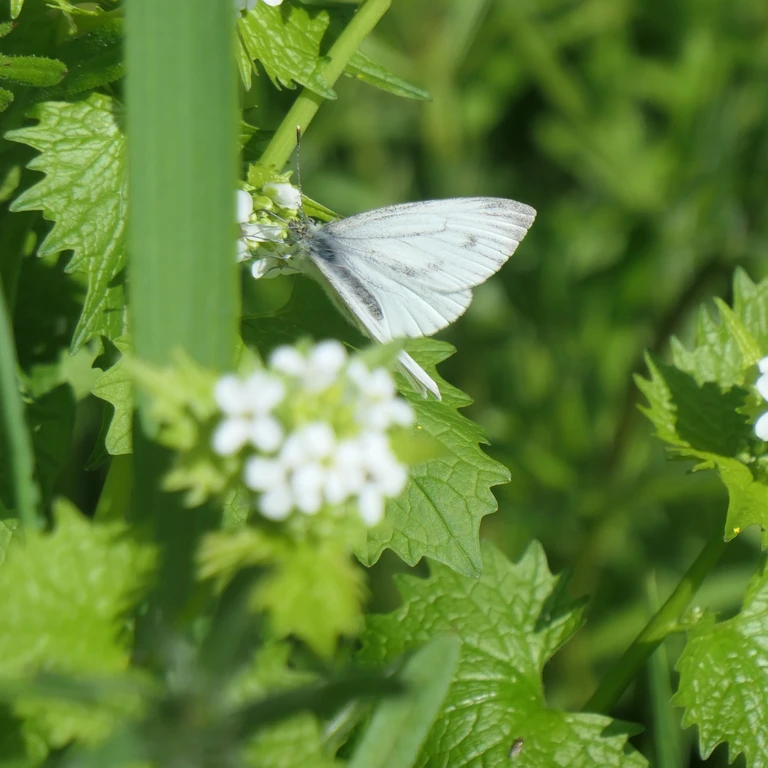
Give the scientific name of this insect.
Pieris napi
